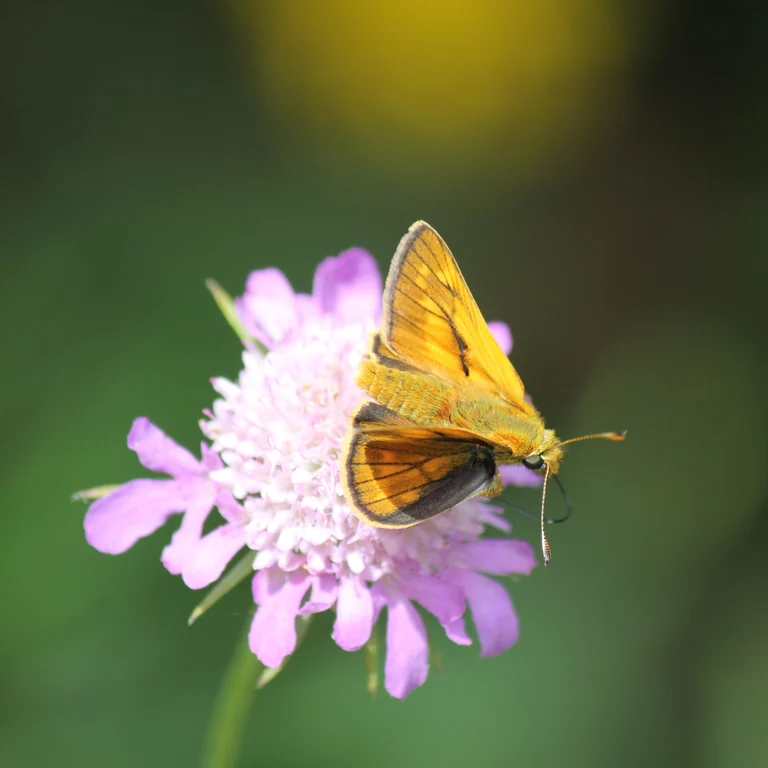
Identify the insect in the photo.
Ochlodes sylvanus (also Ochlodes venata)
